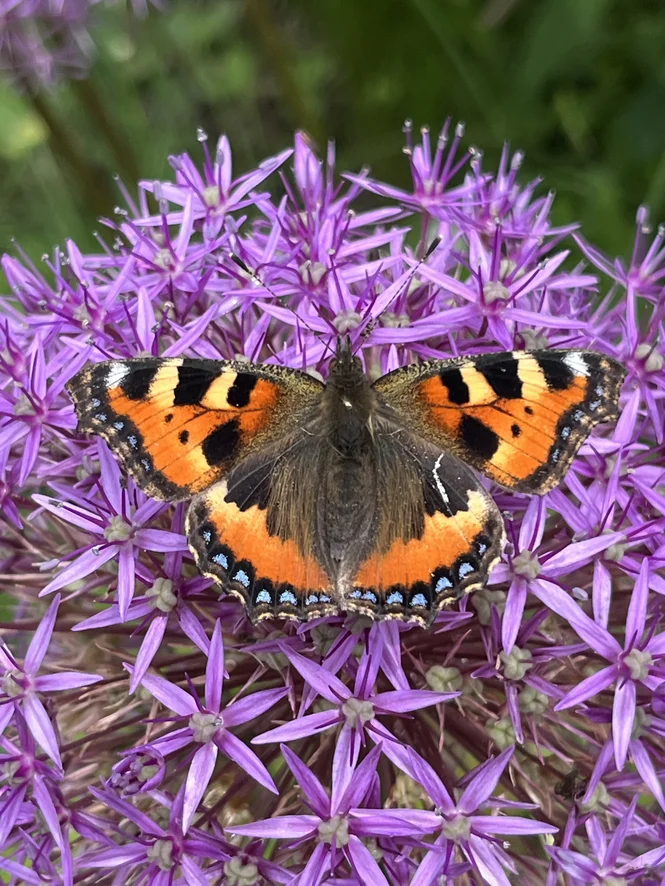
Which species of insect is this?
Aglais urticae
